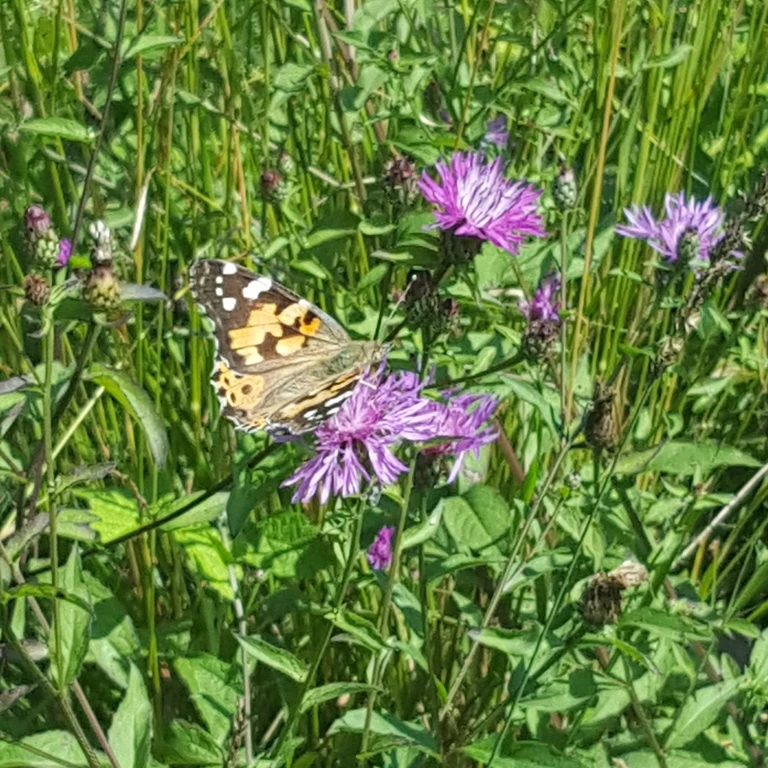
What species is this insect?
Vanessa cardui
